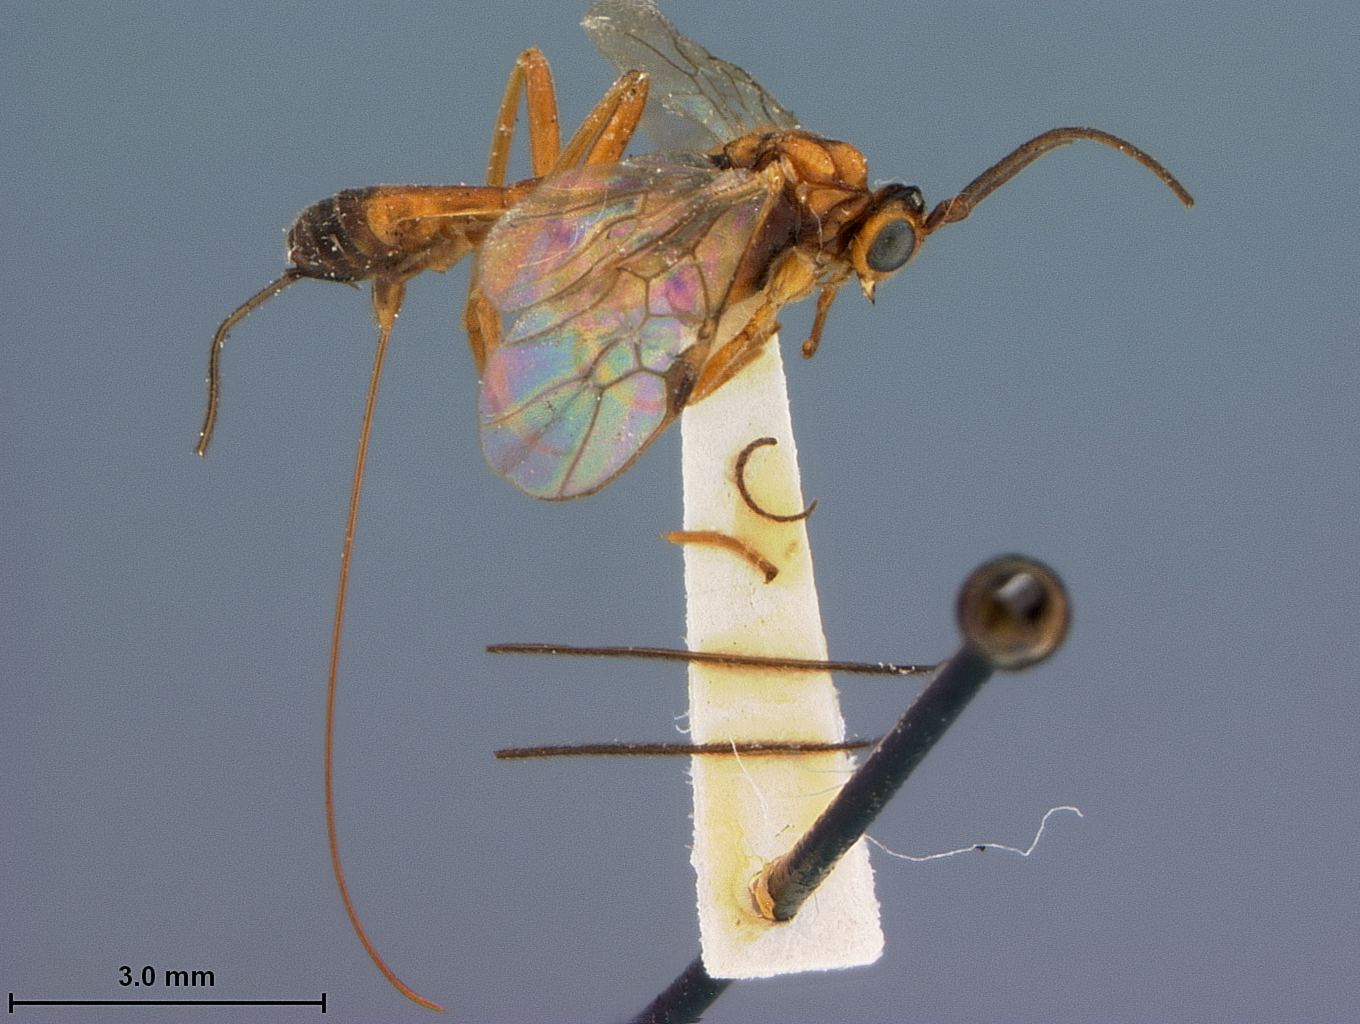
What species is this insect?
Macrocentrus pallisteri
